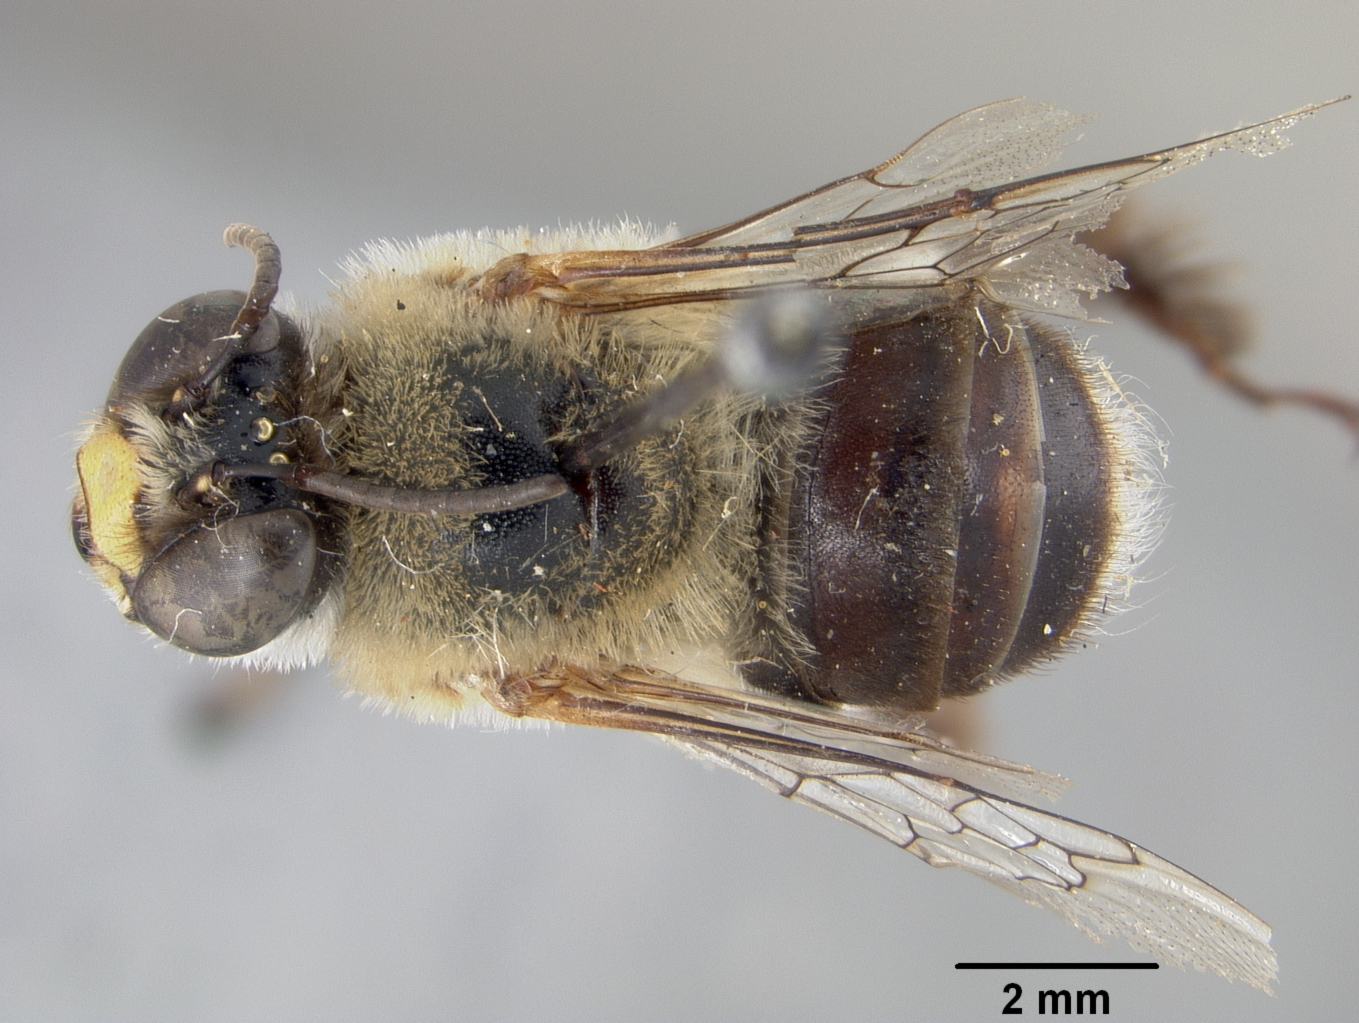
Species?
Centris petreae
